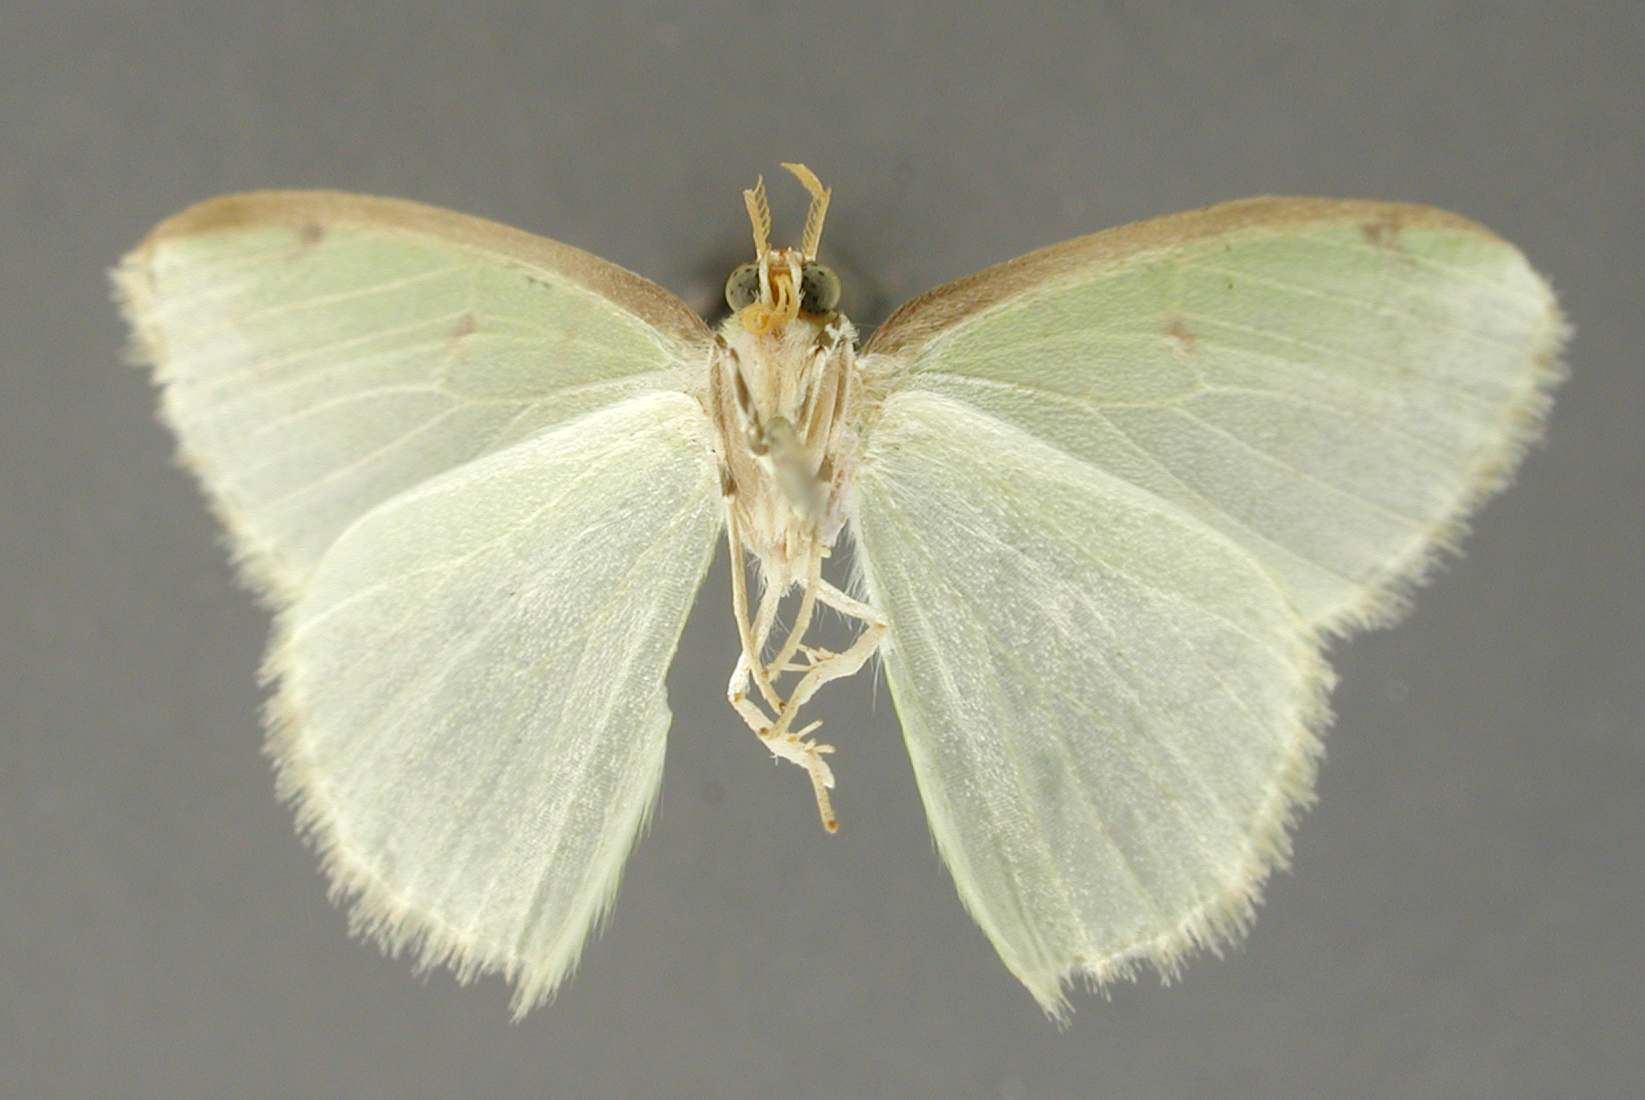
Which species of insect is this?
Racheospila hena
